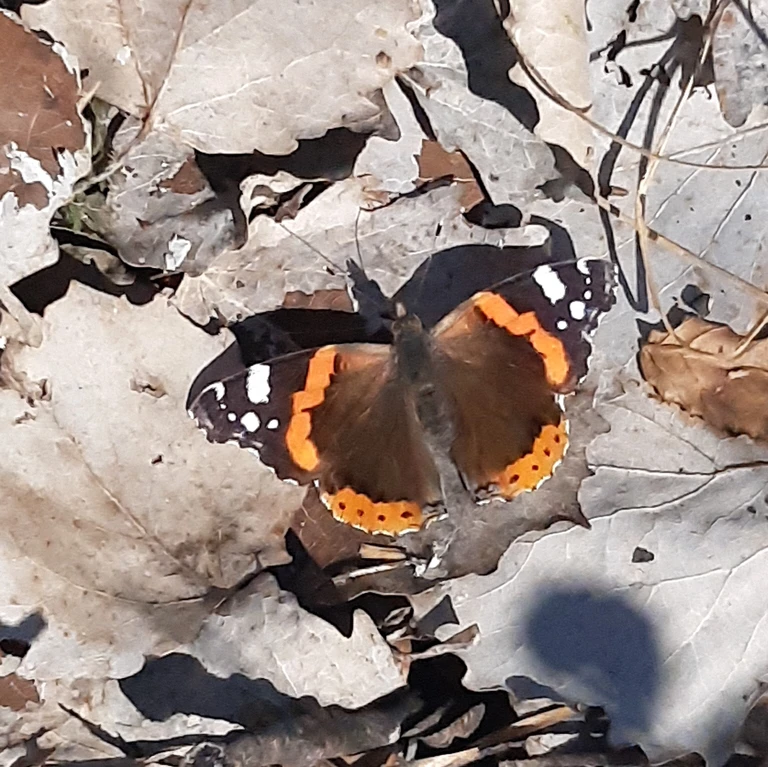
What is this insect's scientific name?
Vanessa atalanta
